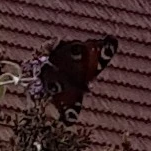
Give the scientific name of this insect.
Aglais io
